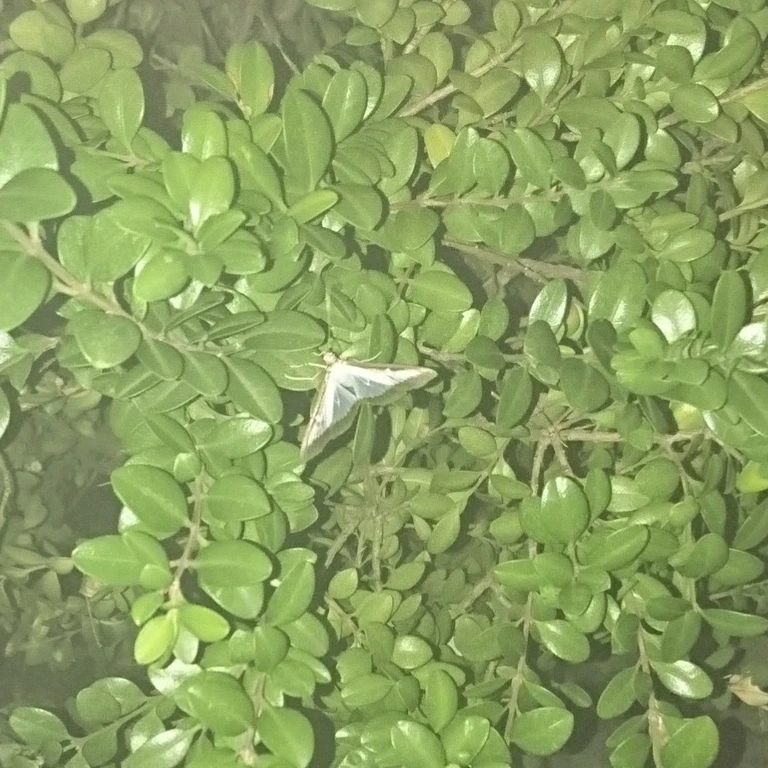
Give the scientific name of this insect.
Cydalima perspectalis
